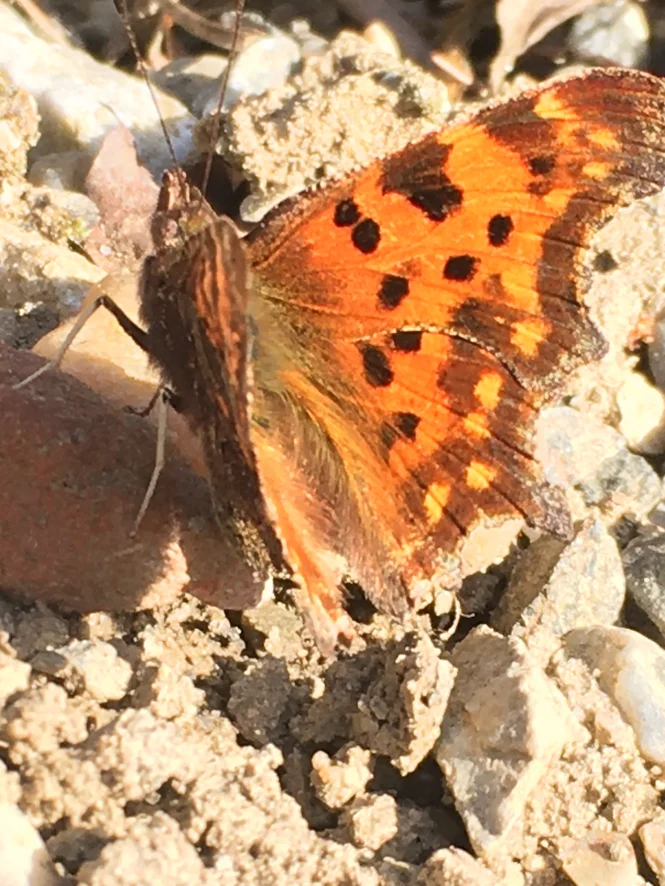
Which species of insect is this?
Polygonia c-album
